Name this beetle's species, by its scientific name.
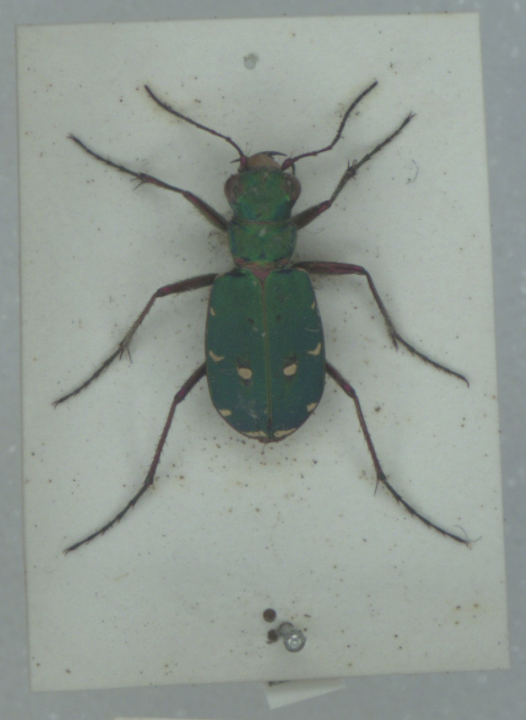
Cicindela campestris
